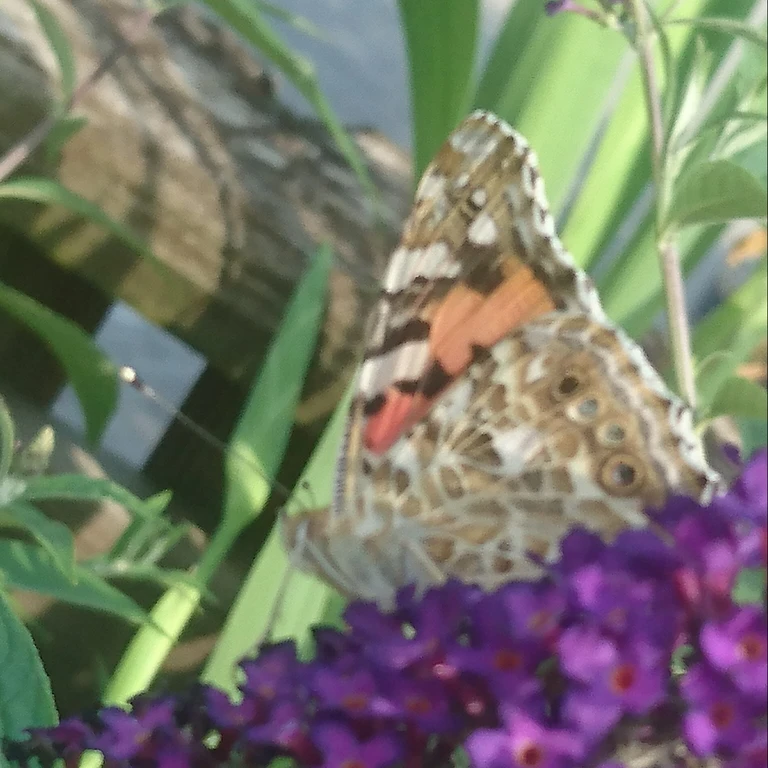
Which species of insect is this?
Vanessa cardui
